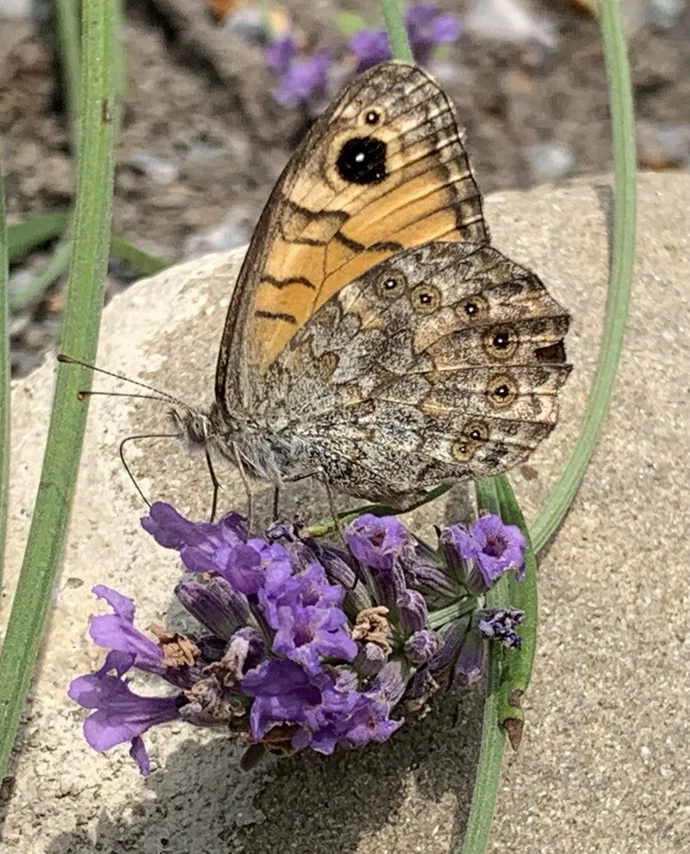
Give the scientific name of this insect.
Lasiommata megera (also Pararge megera)
